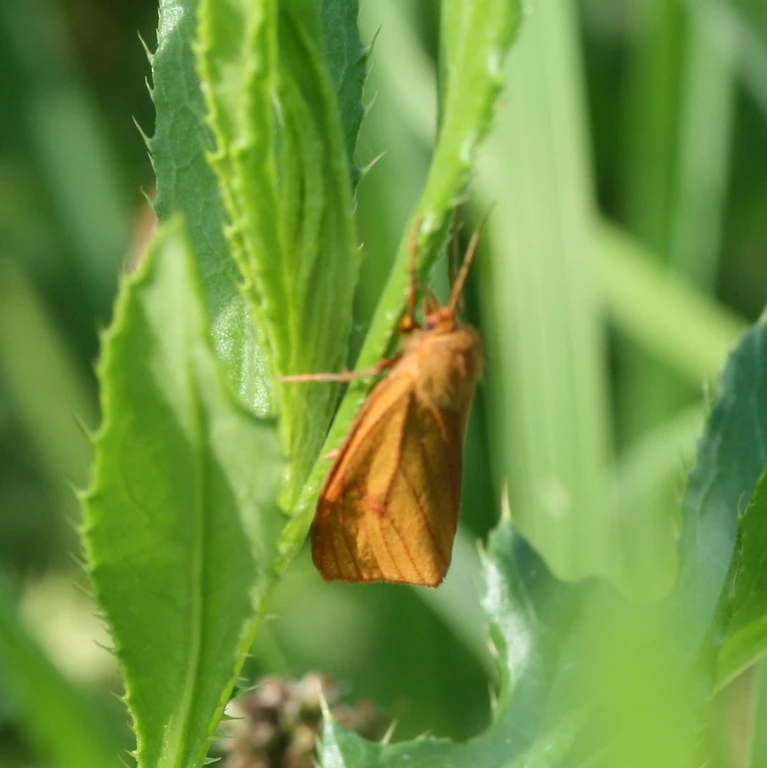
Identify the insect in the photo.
Diacrisia sannio
